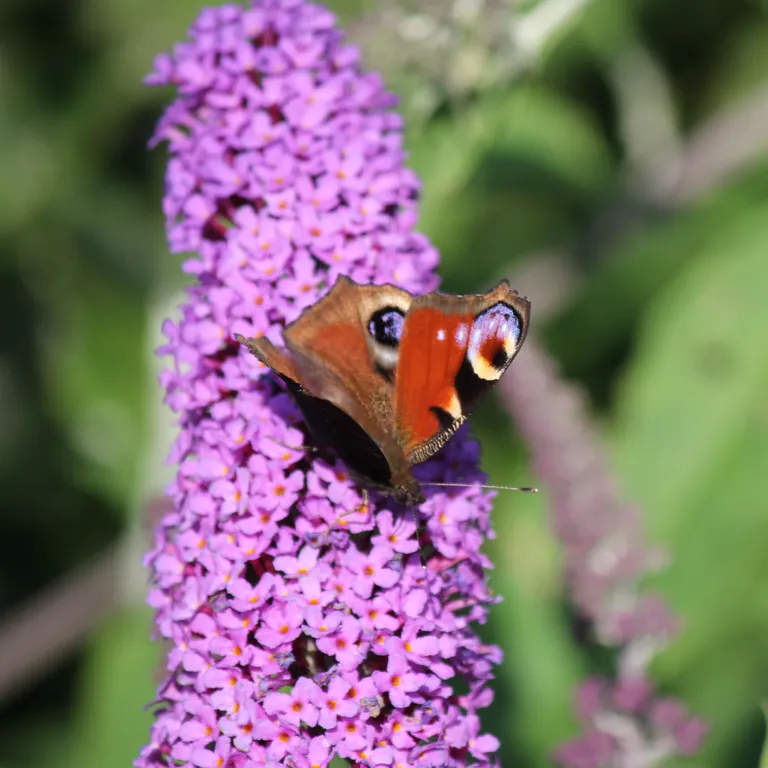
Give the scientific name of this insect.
Aglais io
